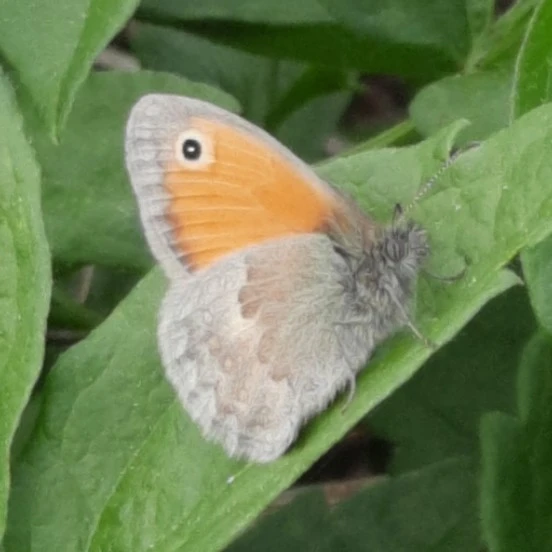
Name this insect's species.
Coenonympha pamphilus
